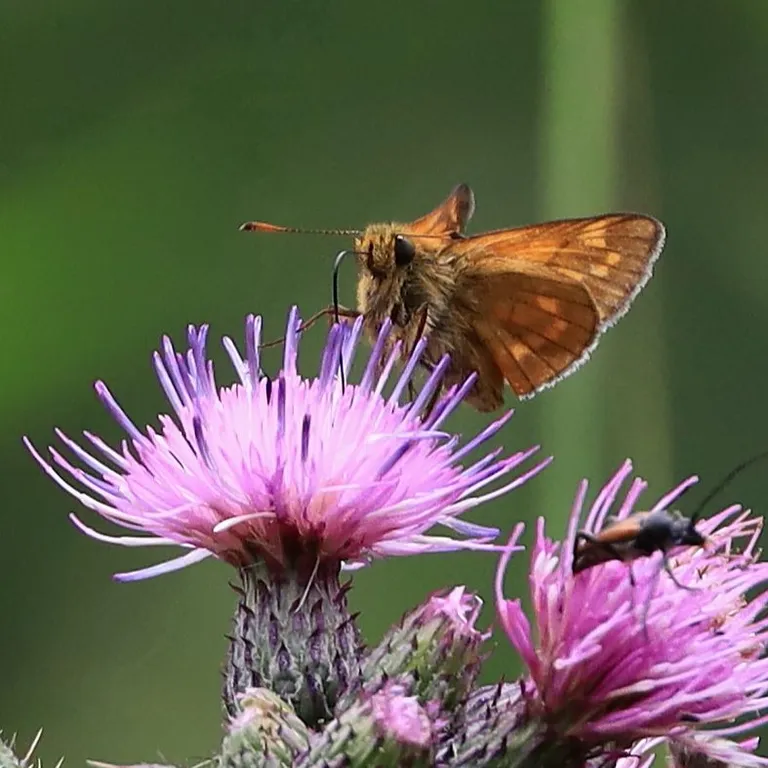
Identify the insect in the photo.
Ochlodes sylvanus (also Ochlodes venata)
